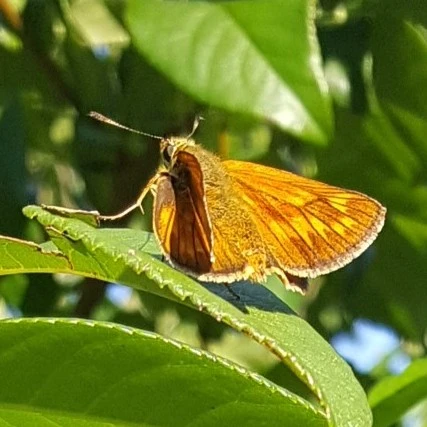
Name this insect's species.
Ochlodes sylvanus (also Ochlodes venata)
